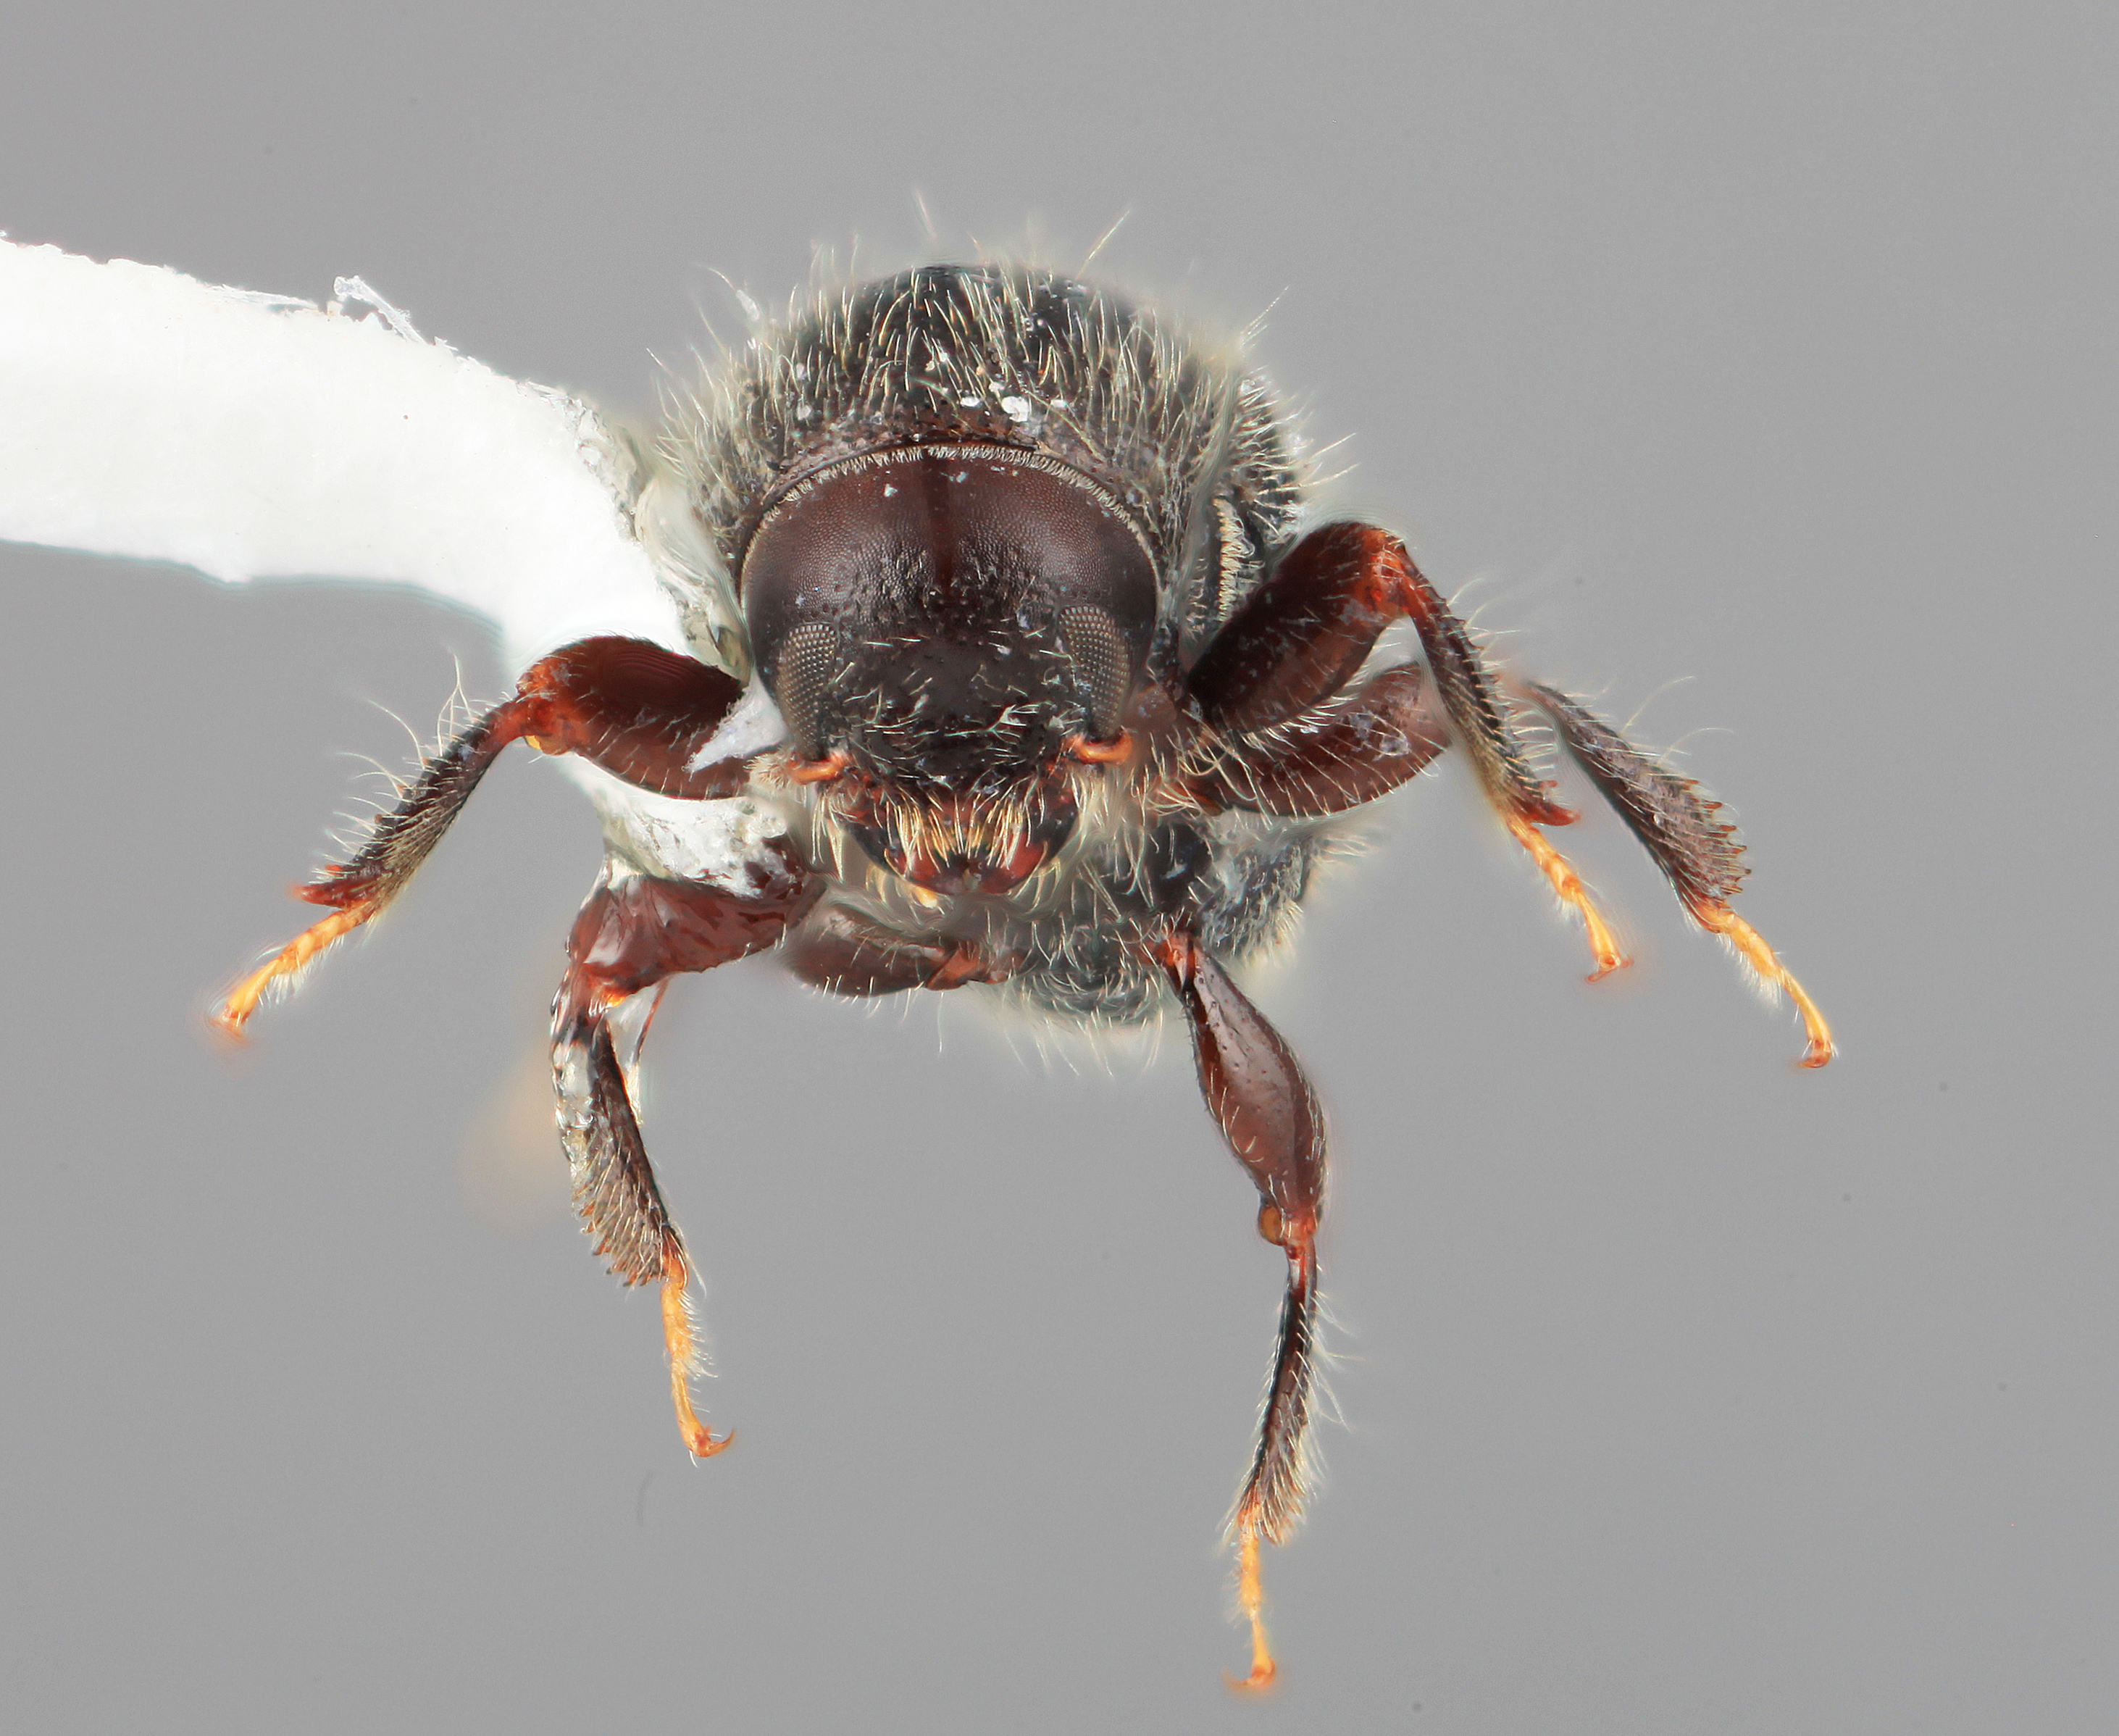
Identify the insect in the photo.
Scolytodes constrictus
